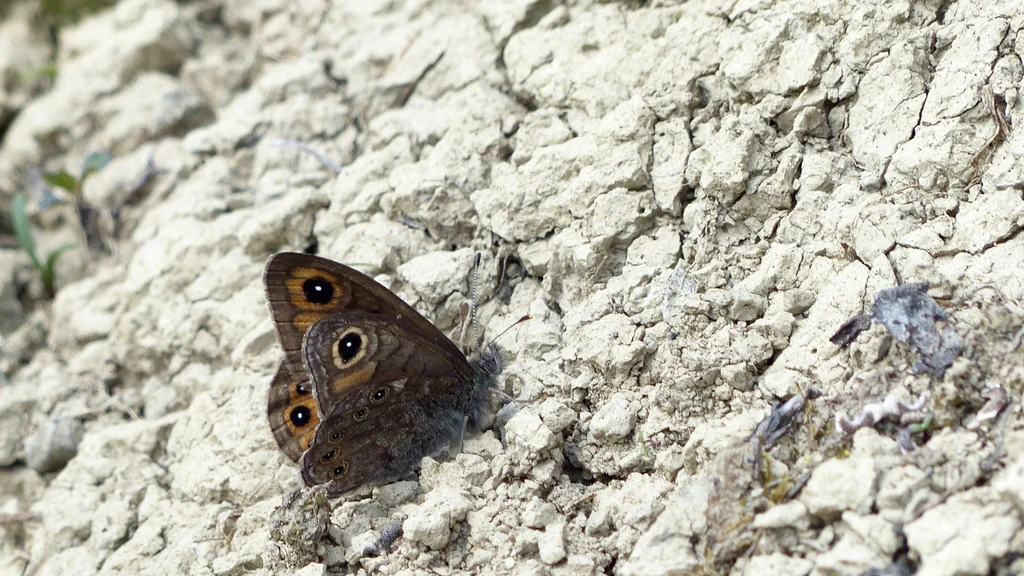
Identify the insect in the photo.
Lasiommata petropolitana (also Pararge petropolitana)
